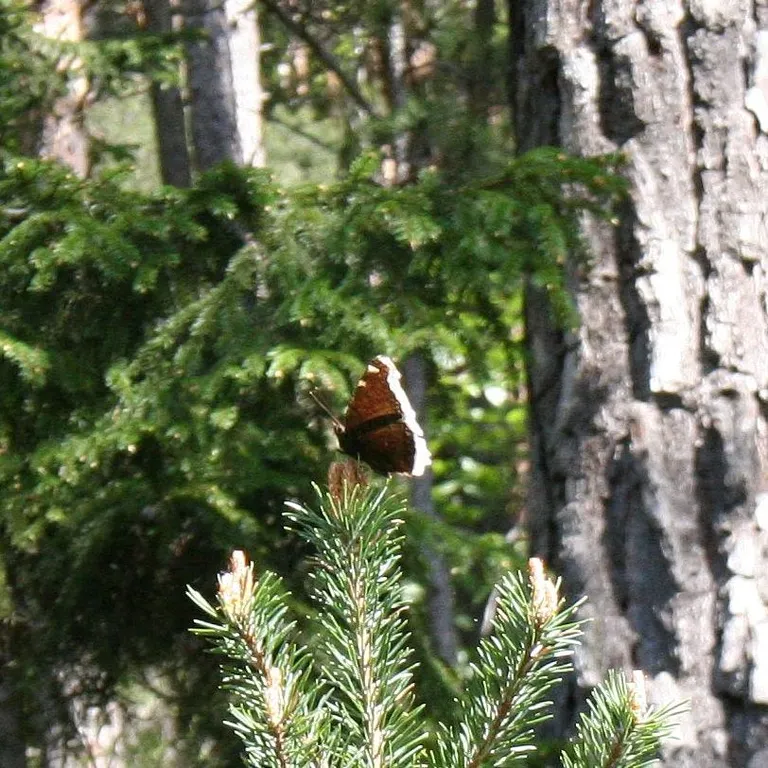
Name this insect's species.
Nymphalis antiopa
